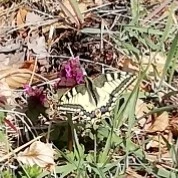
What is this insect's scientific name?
Papilio machaon
